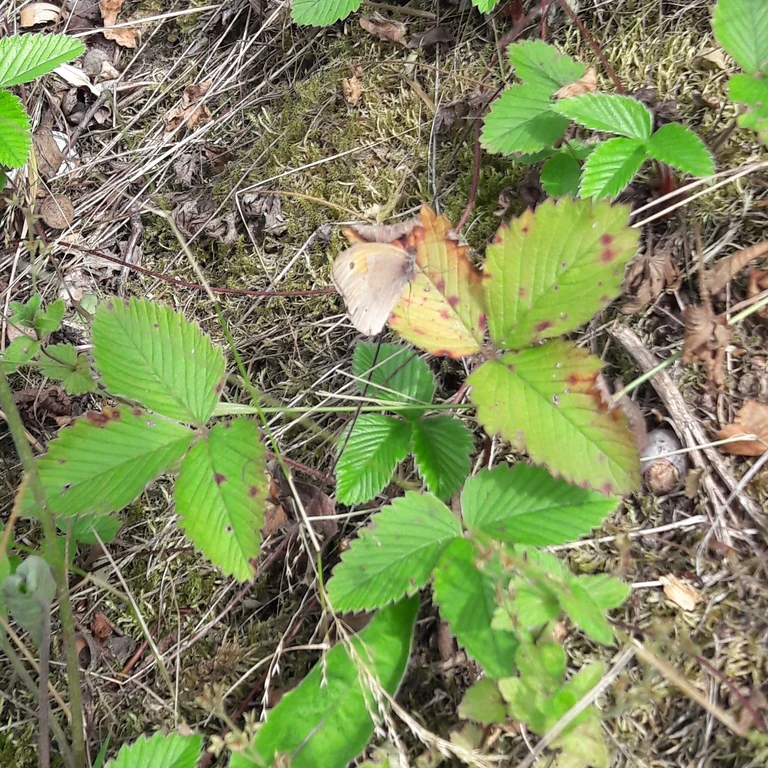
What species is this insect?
Maniola jurtina
